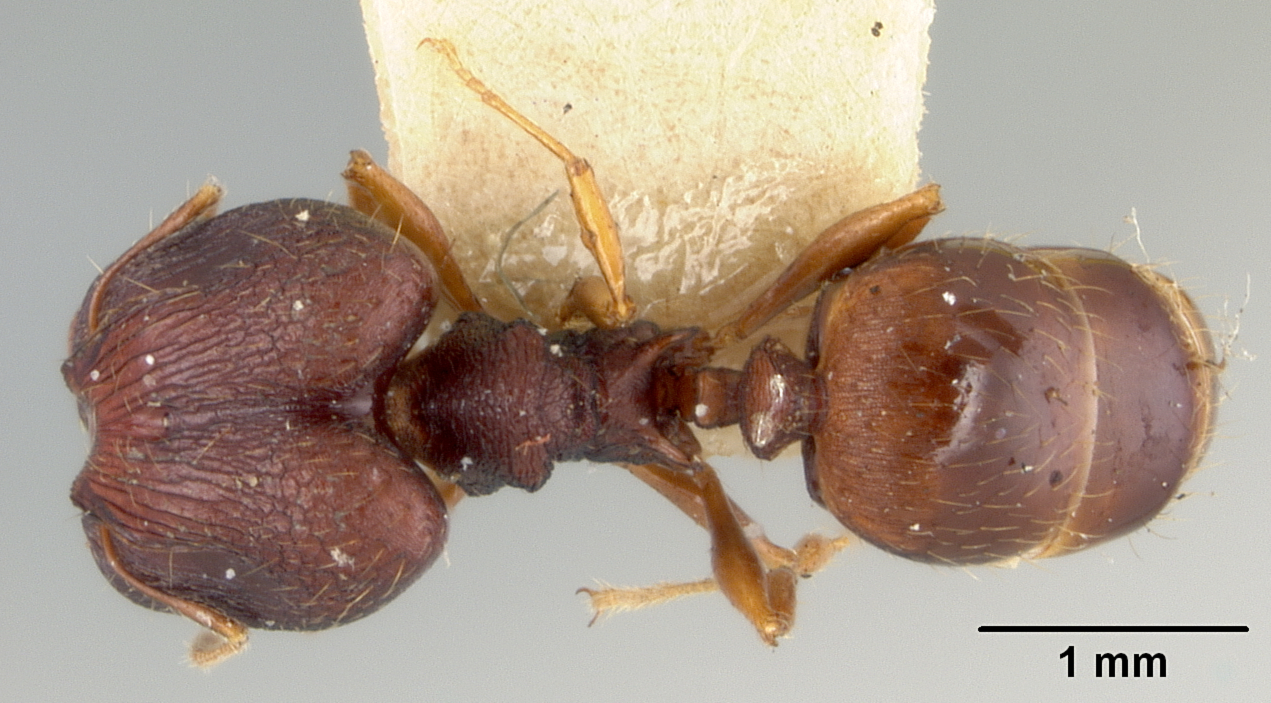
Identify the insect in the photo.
Pheidole caldwelli
